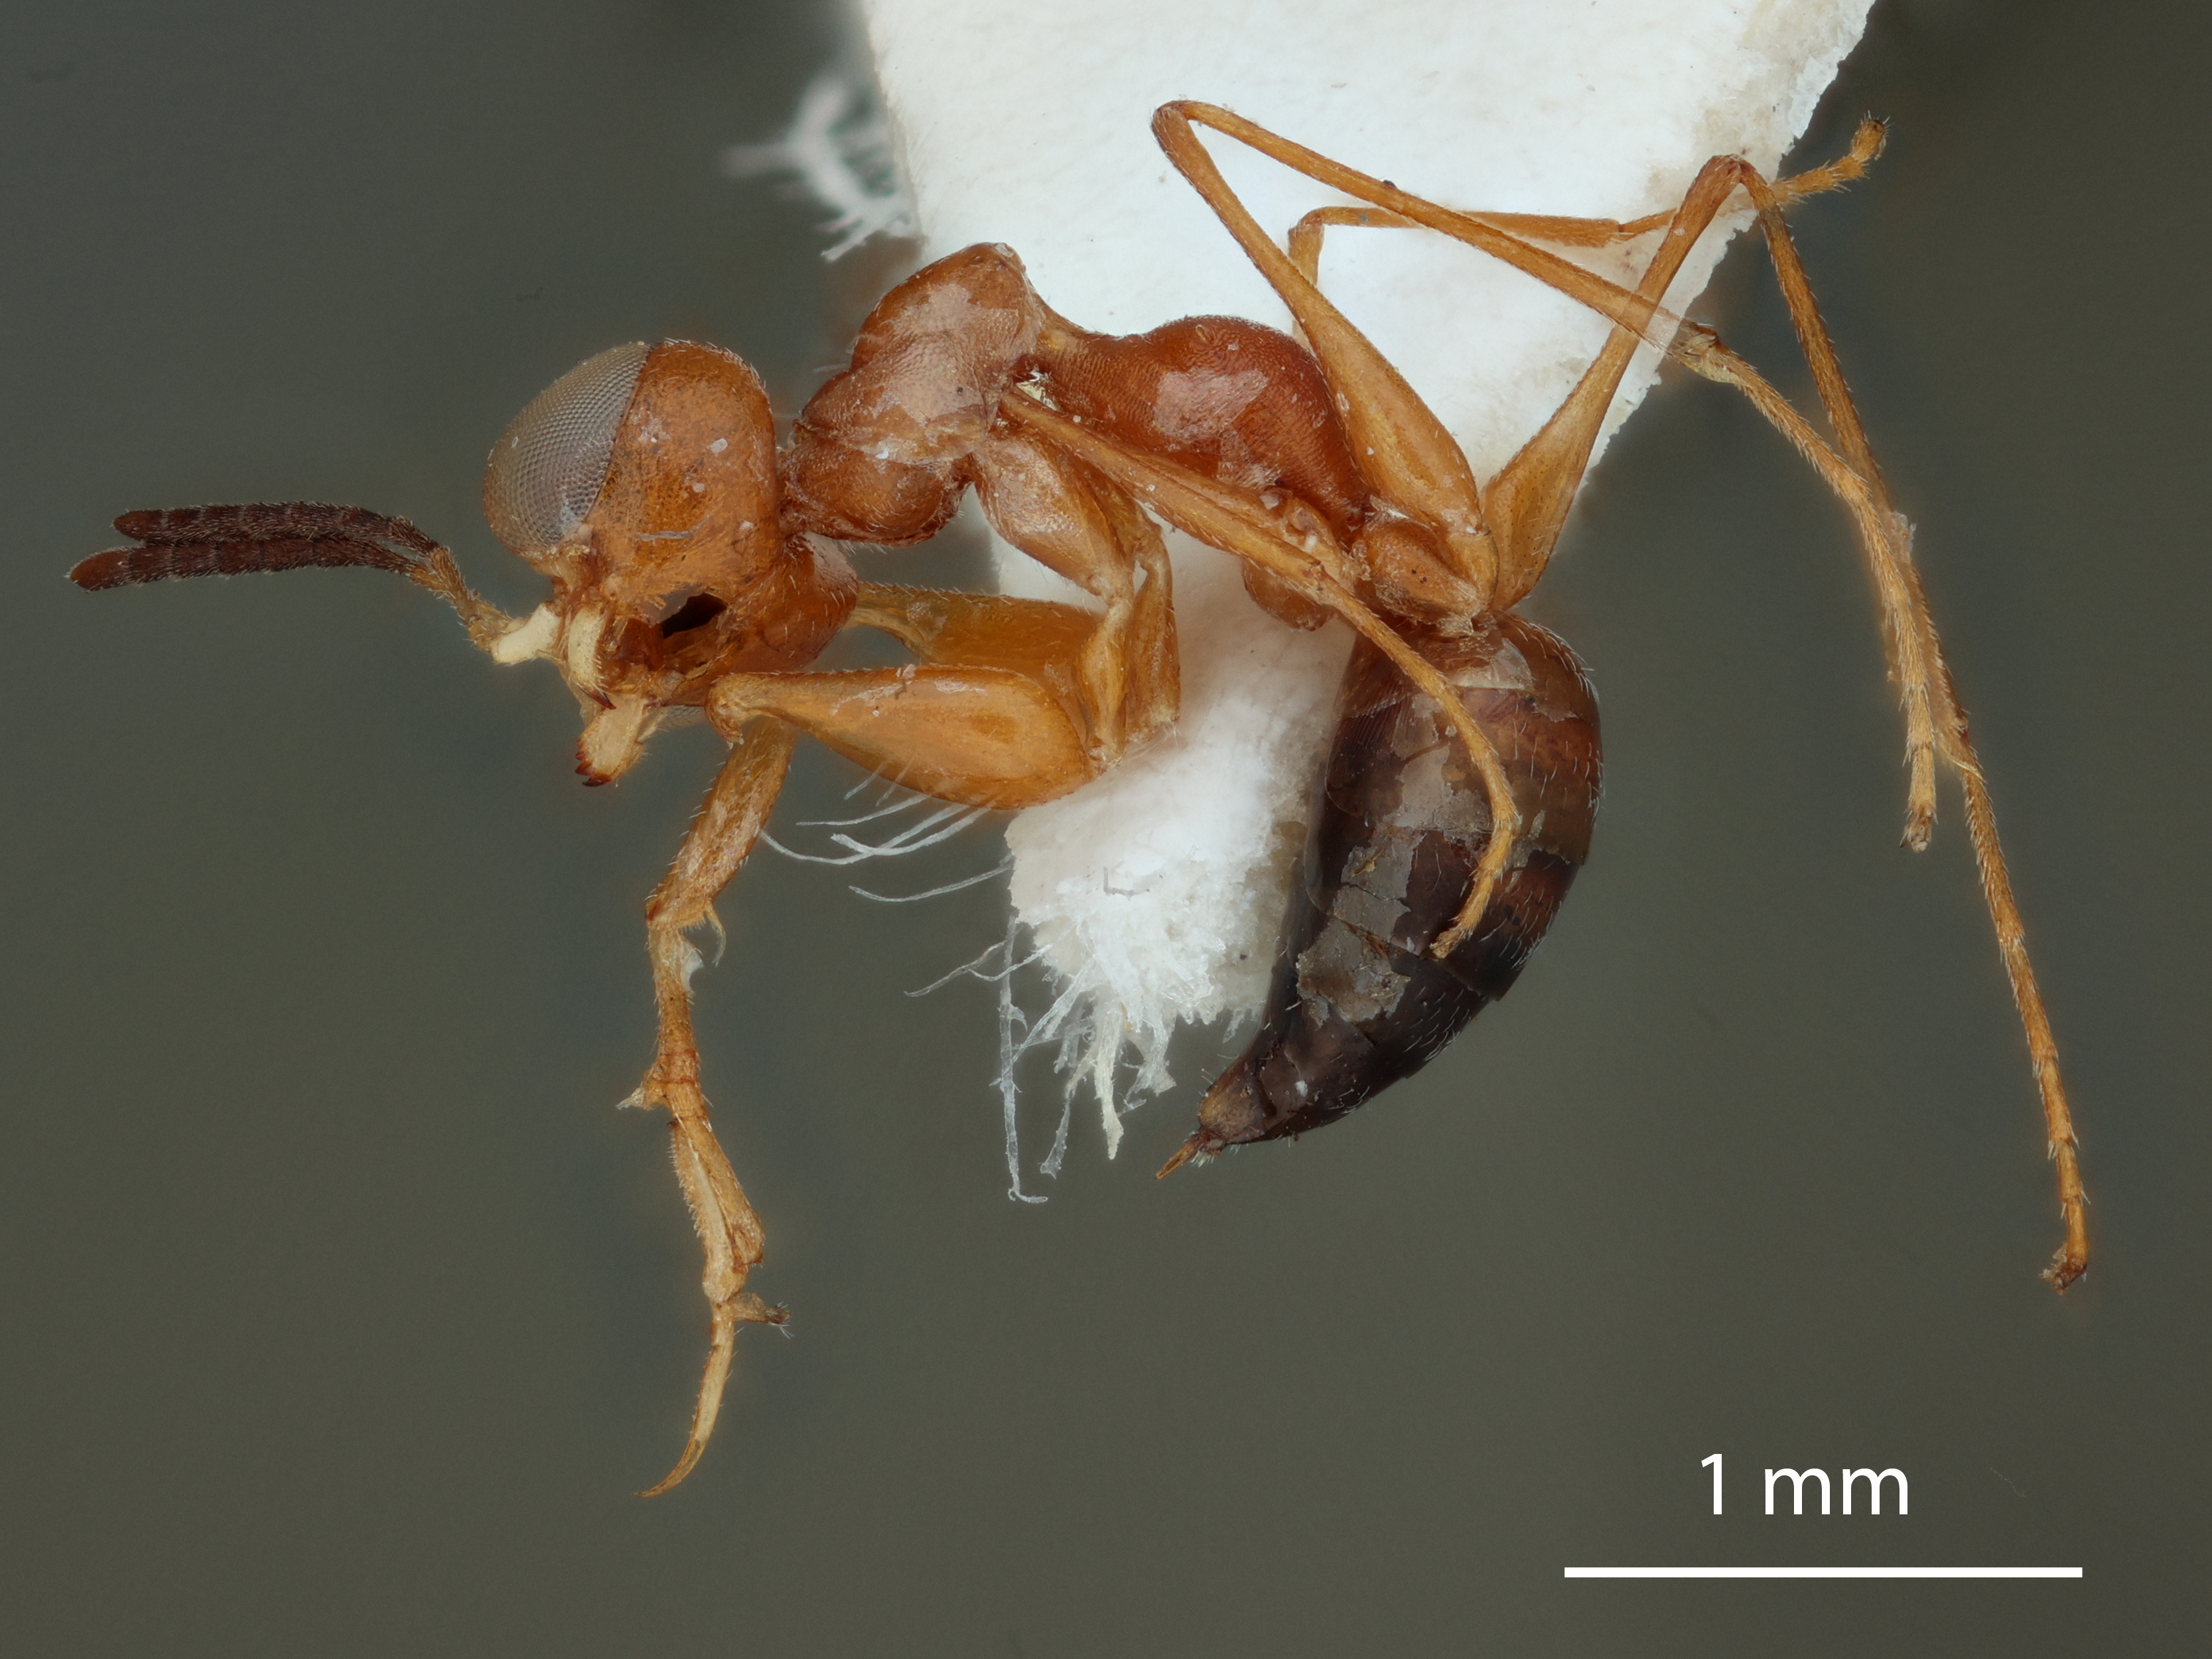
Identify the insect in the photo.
Gonatopus wittmeri
